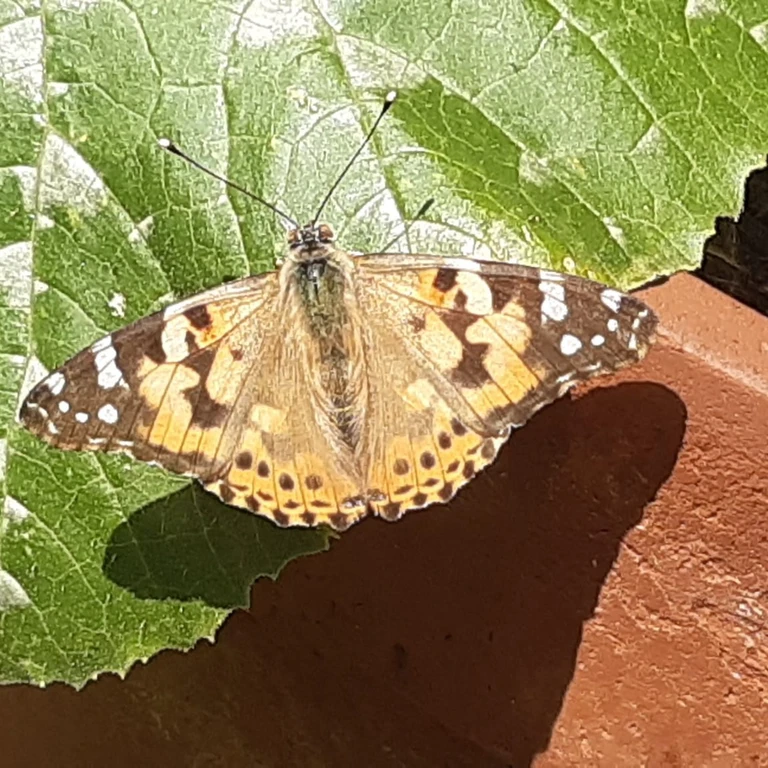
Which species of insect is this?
Vanessa cardui
